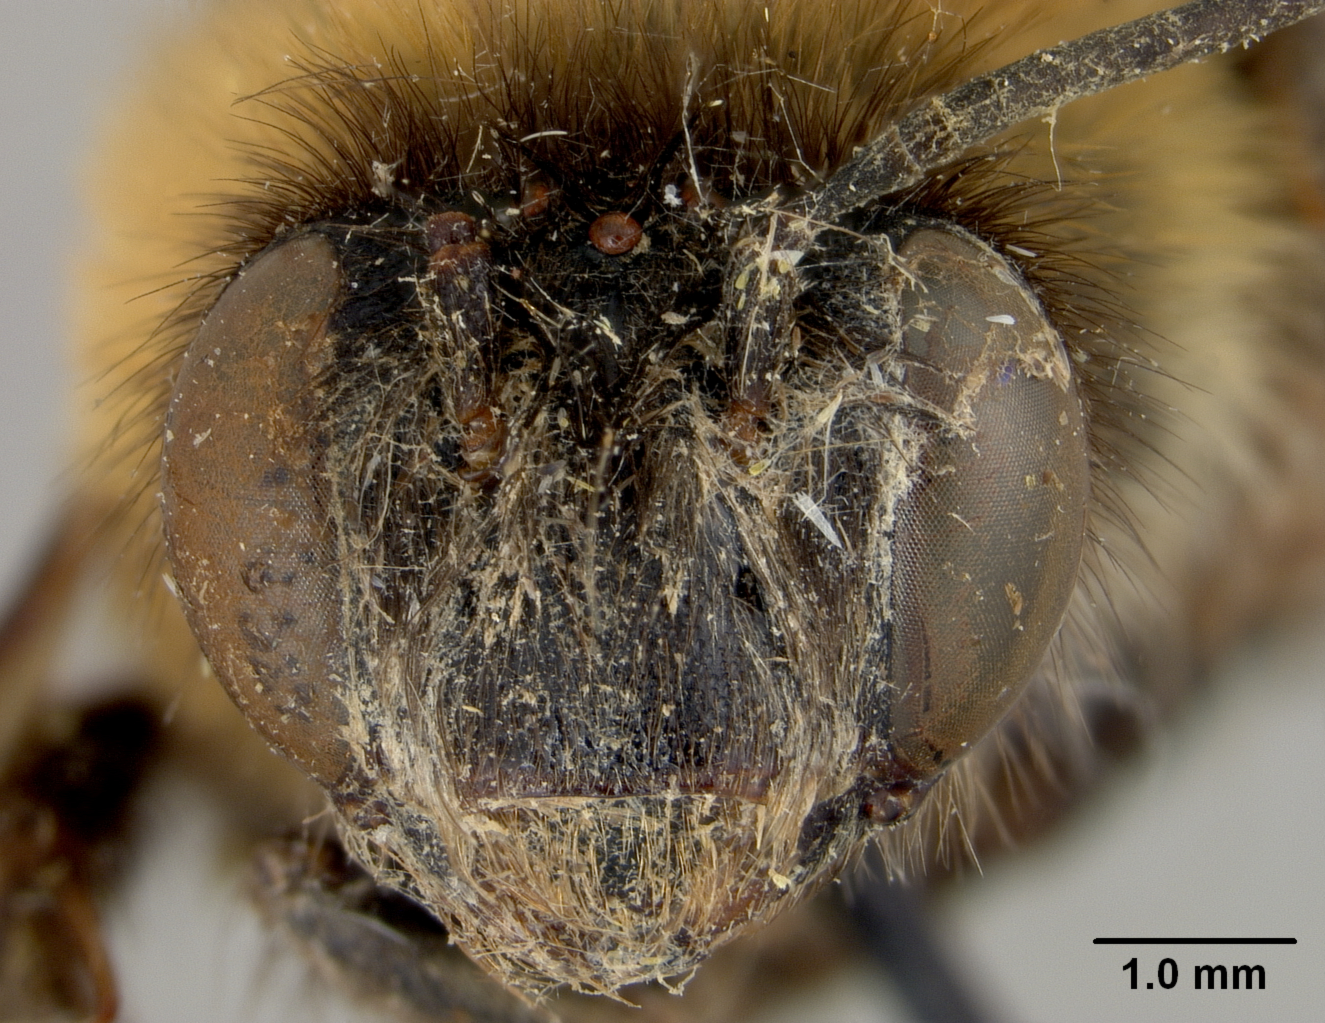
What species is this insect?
Anthophora abjuncta
